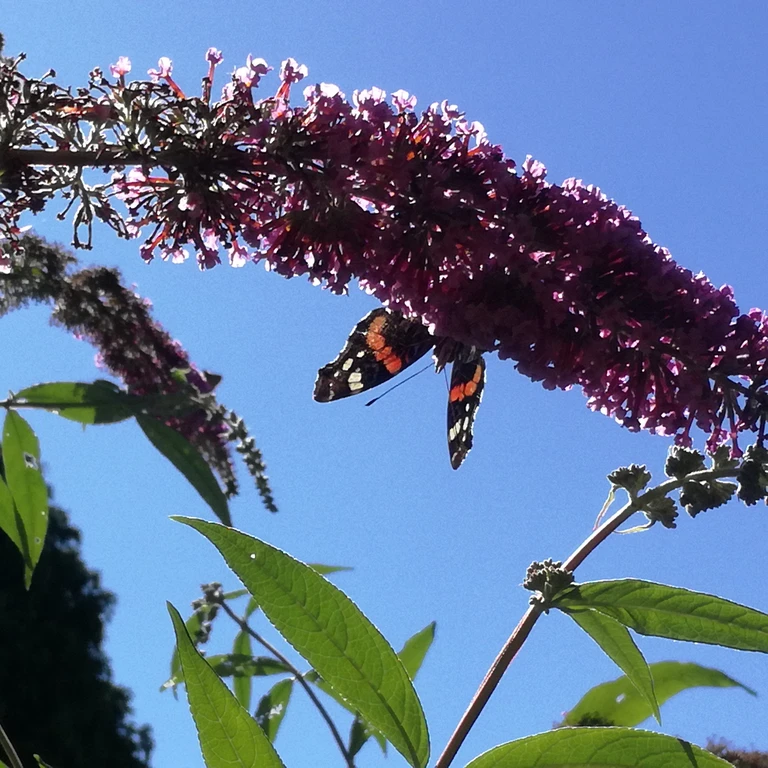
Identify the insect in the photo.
Vanessa atalanta
